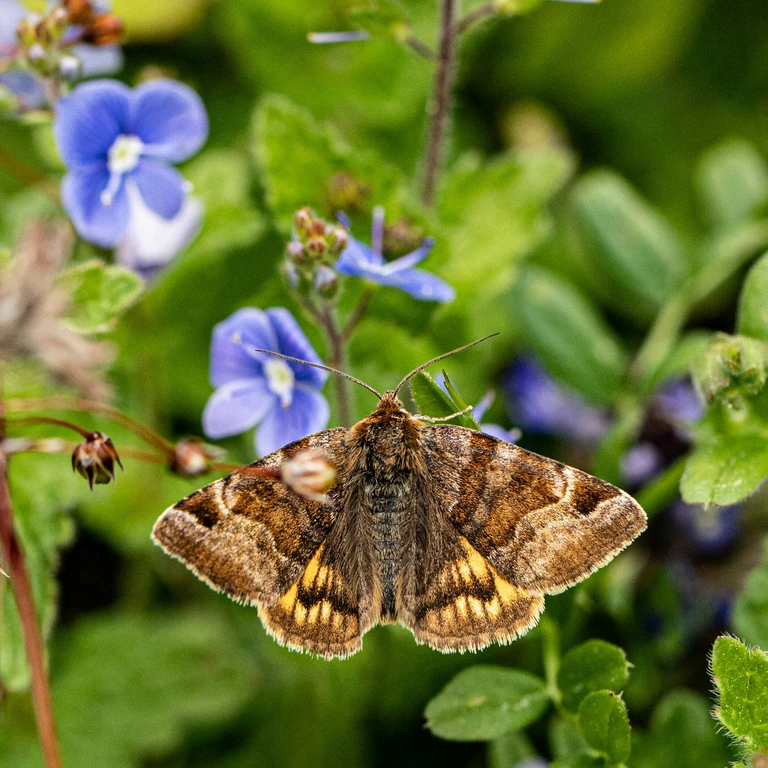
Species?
Euclidia glyphica
